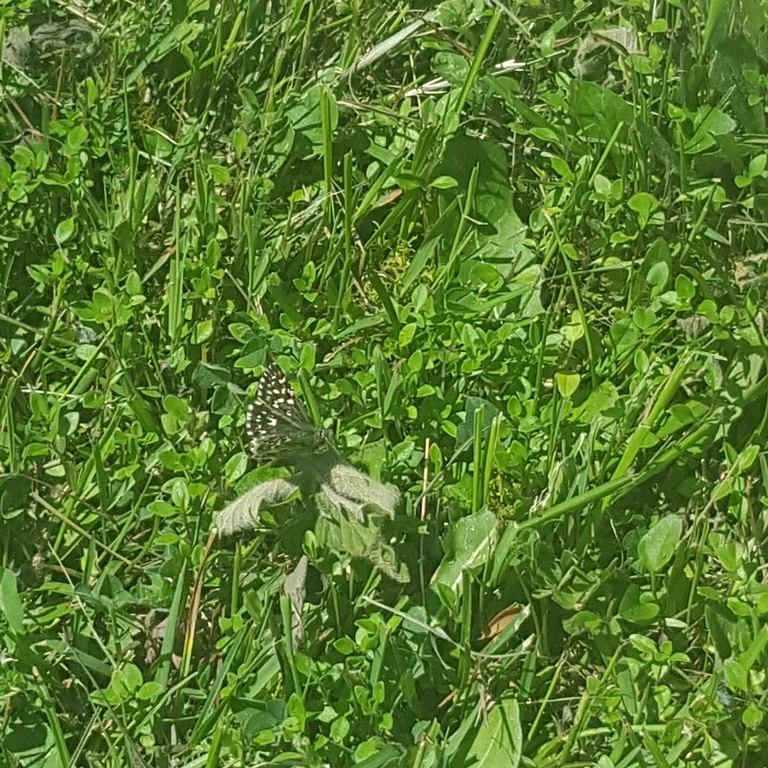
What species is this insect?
Pyrgus malvae
